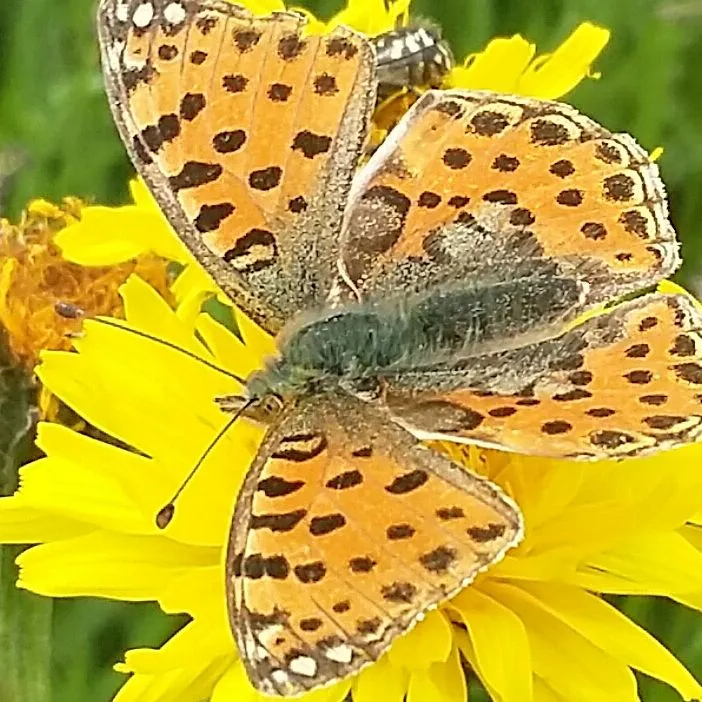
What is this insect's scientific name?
Issoria lathonia
